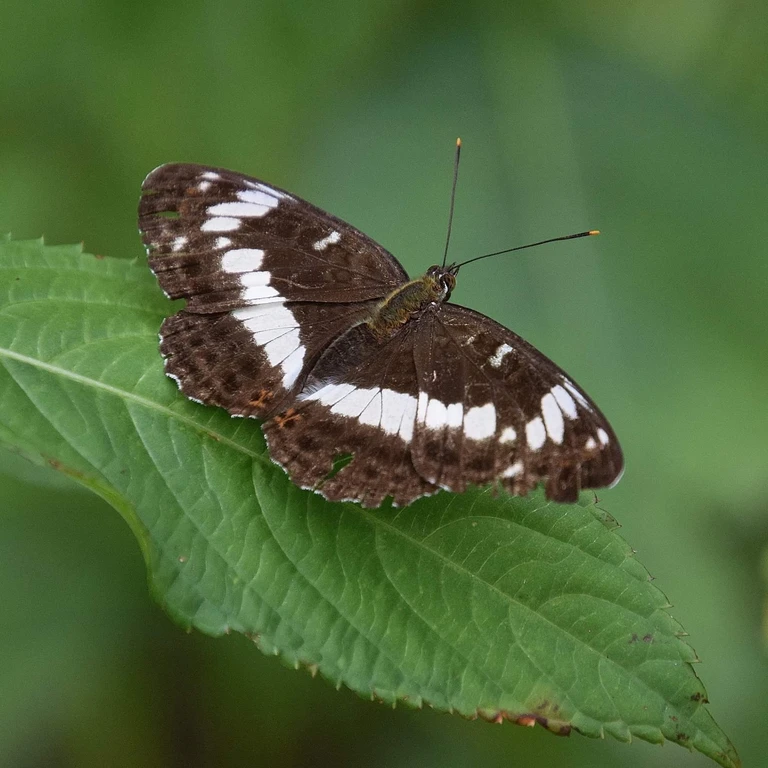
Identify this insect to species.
Limenitis camilla (also Ladoga camilla)
